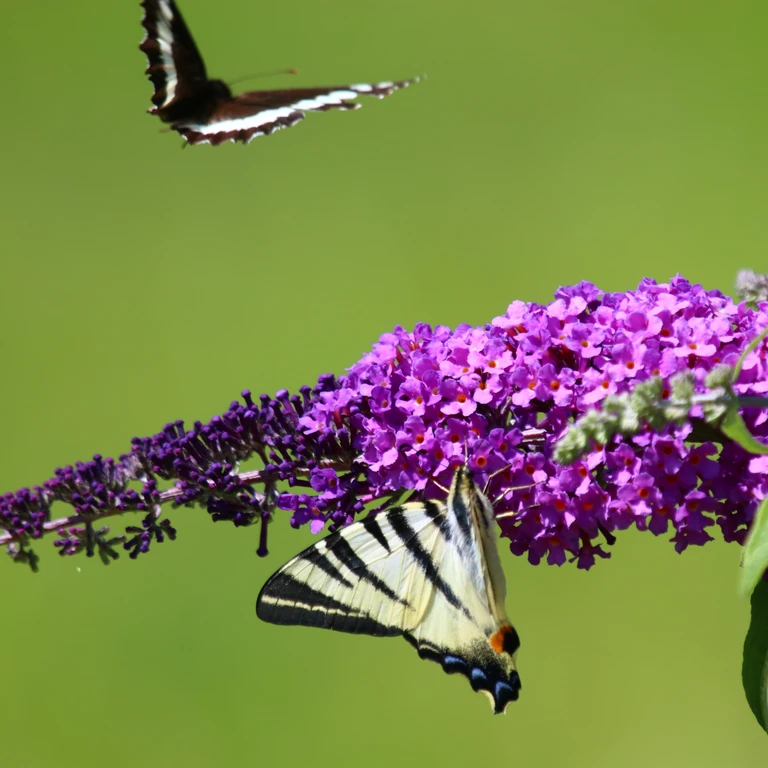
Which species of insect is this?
Iphiclides podalirius
